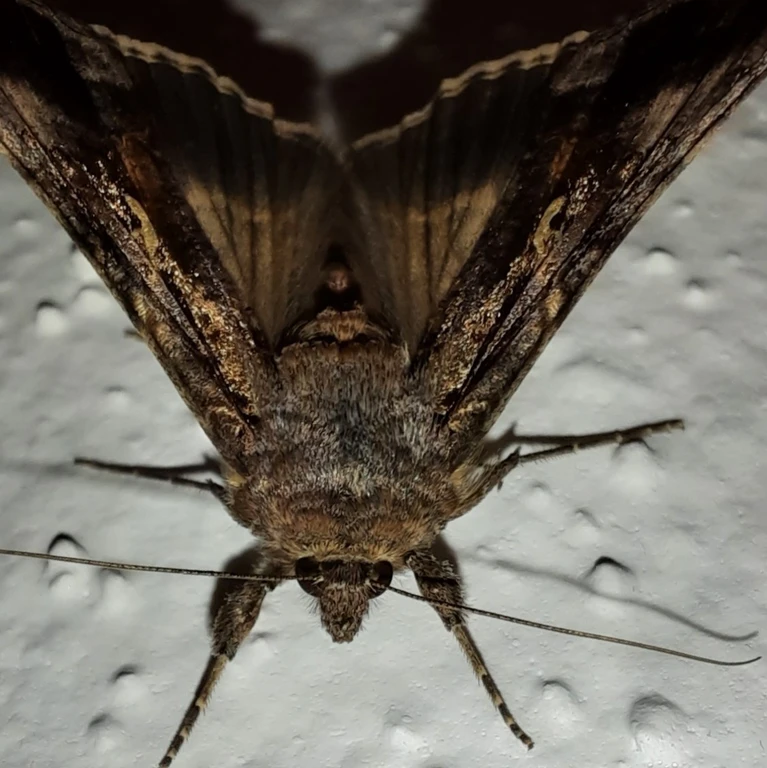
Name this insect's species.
Autographa gamma
